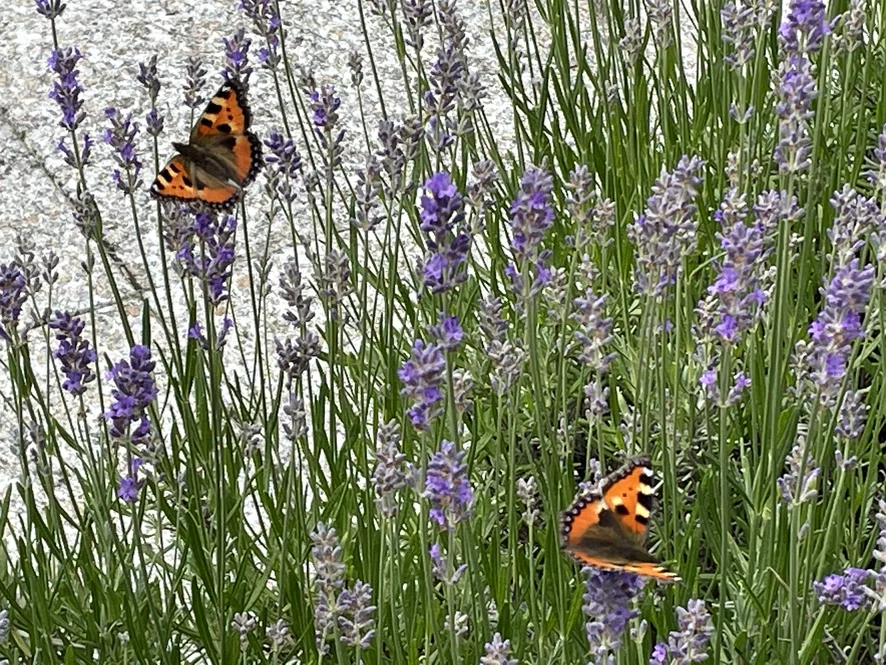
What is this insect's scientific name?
Aglais urticae
